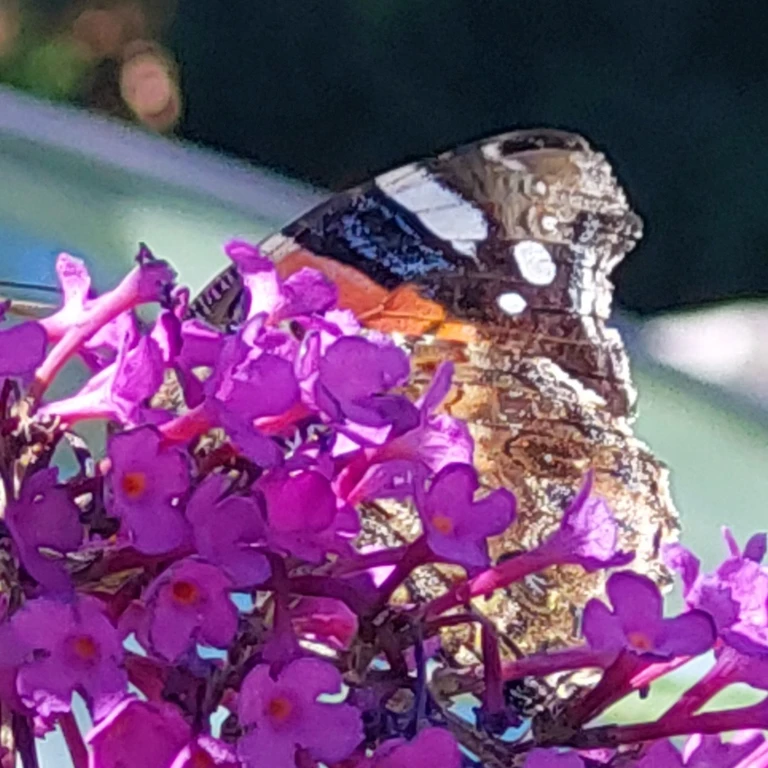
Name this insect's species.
Vanessa atalanta
